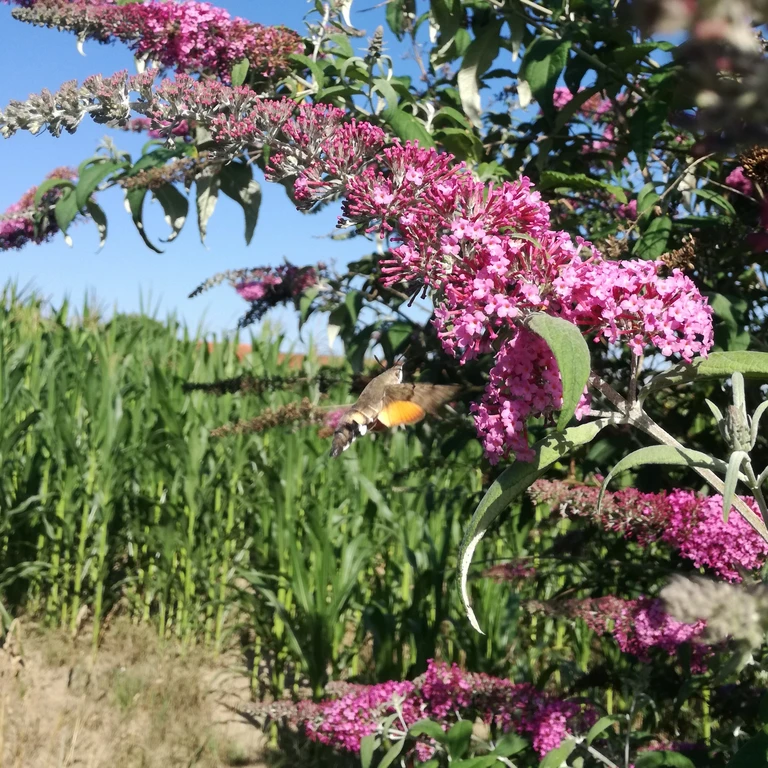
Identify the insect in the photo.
Macroglossum stellatarum
